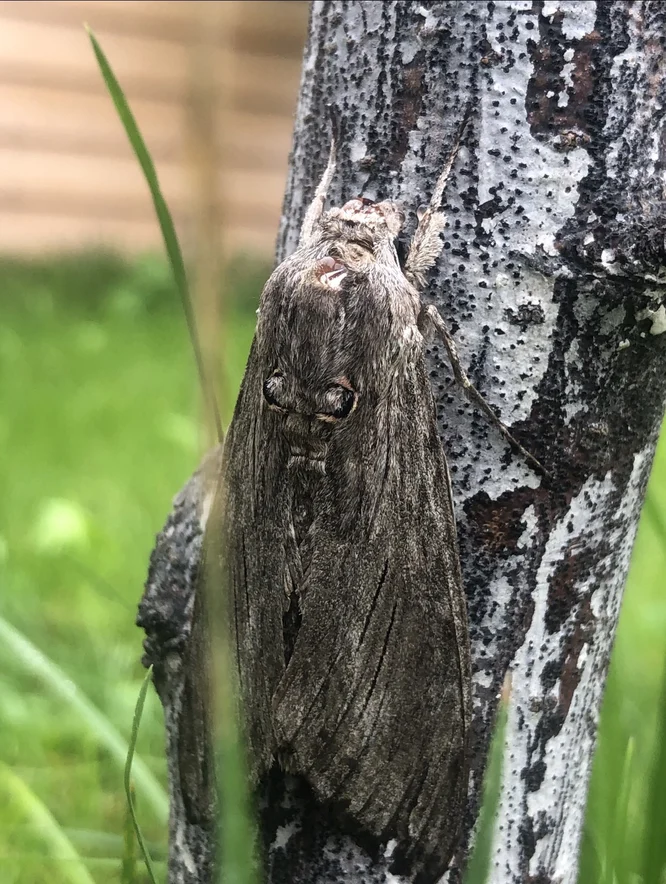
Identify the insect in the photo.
Agrius convolvuli
